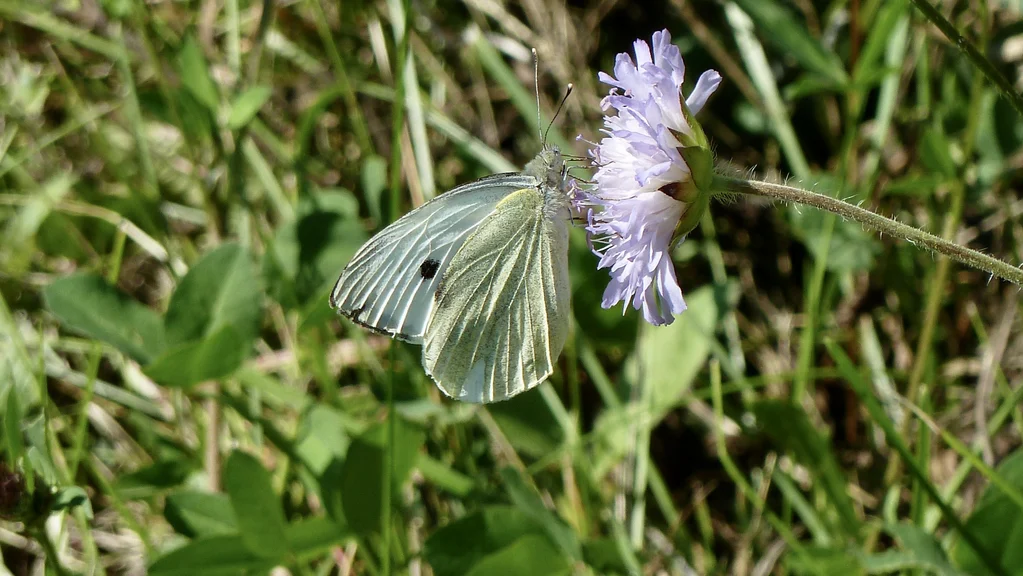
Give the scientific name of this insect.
Pieris brassicae
